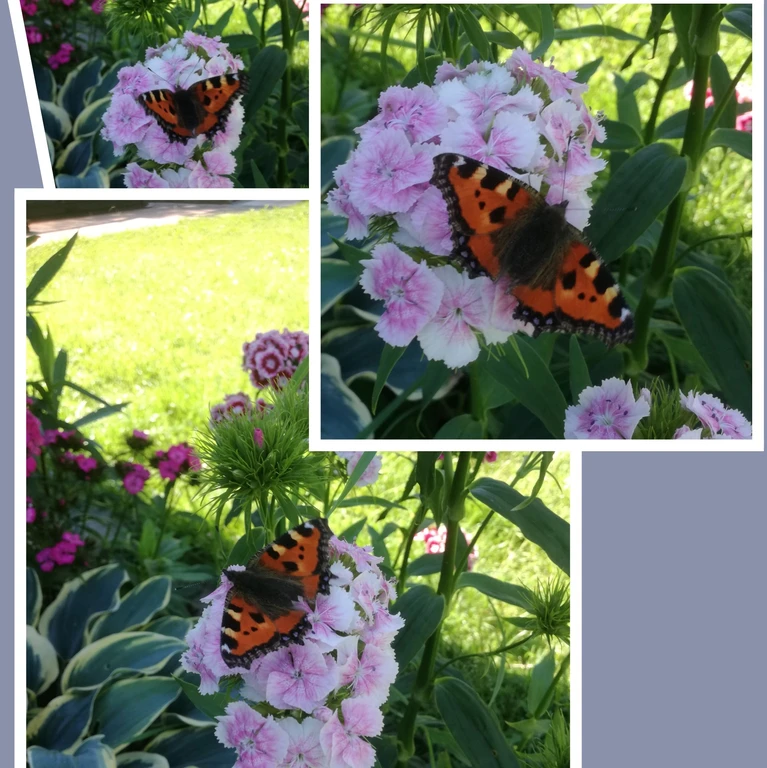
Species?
Aglais urticae
